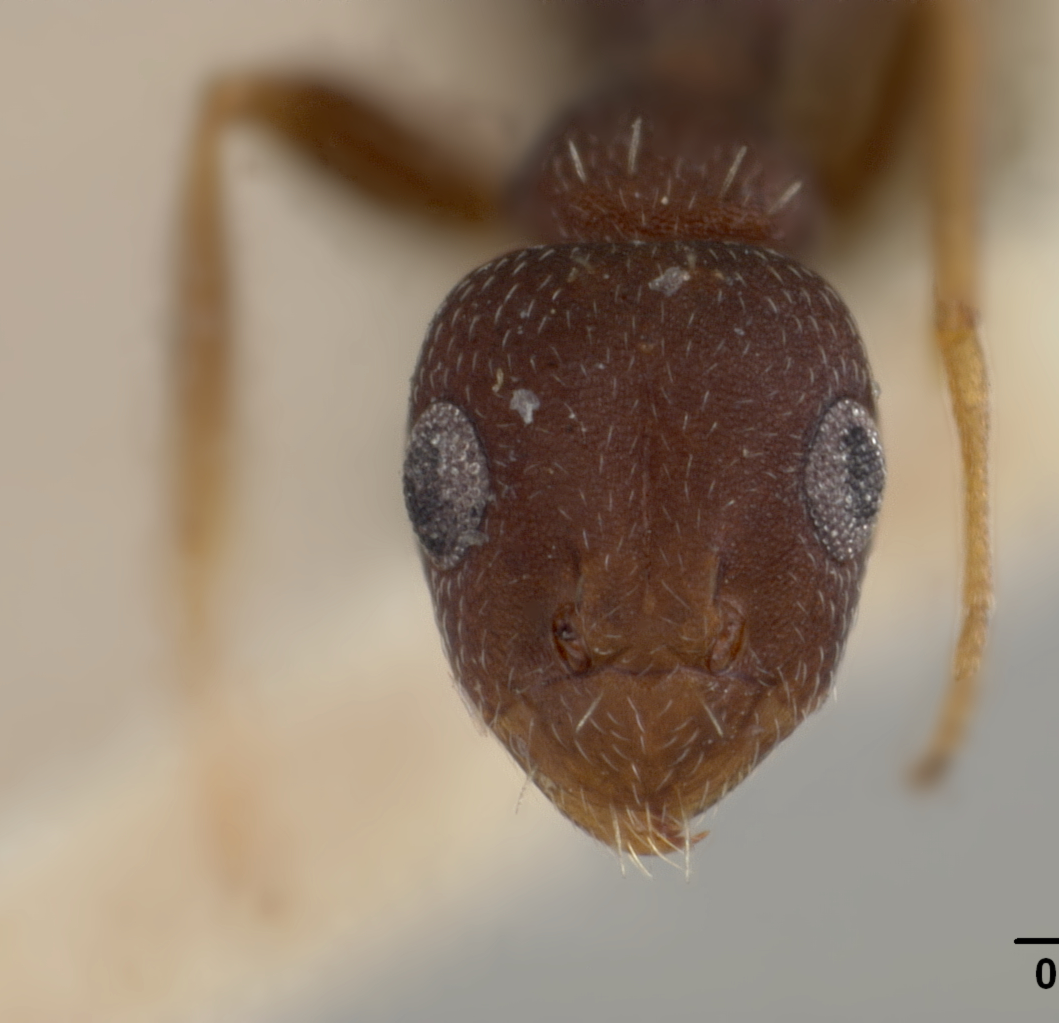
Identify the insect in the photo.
Acantholepis carbonaria
